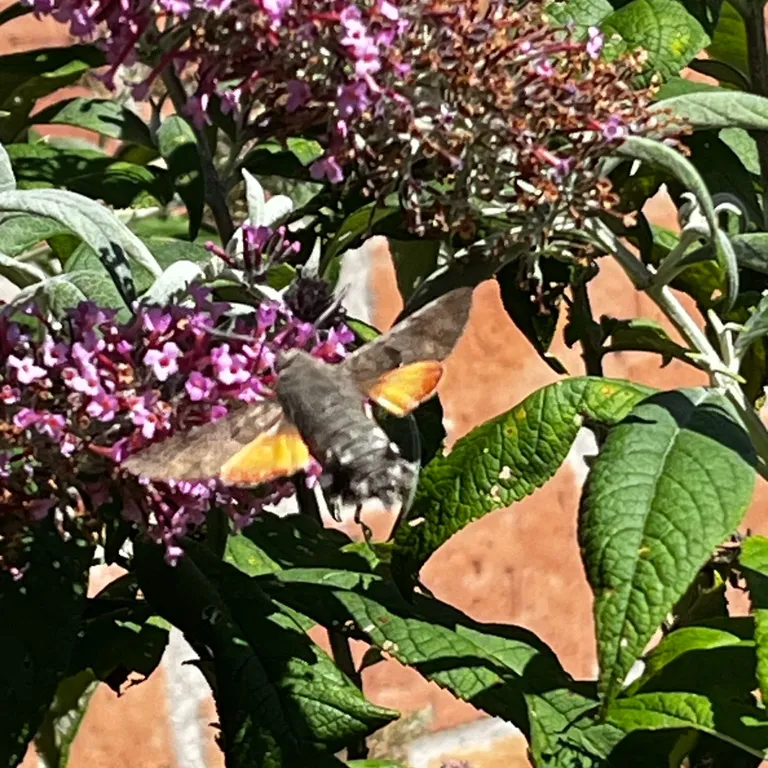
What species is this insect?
Macroglossum stellatarum
